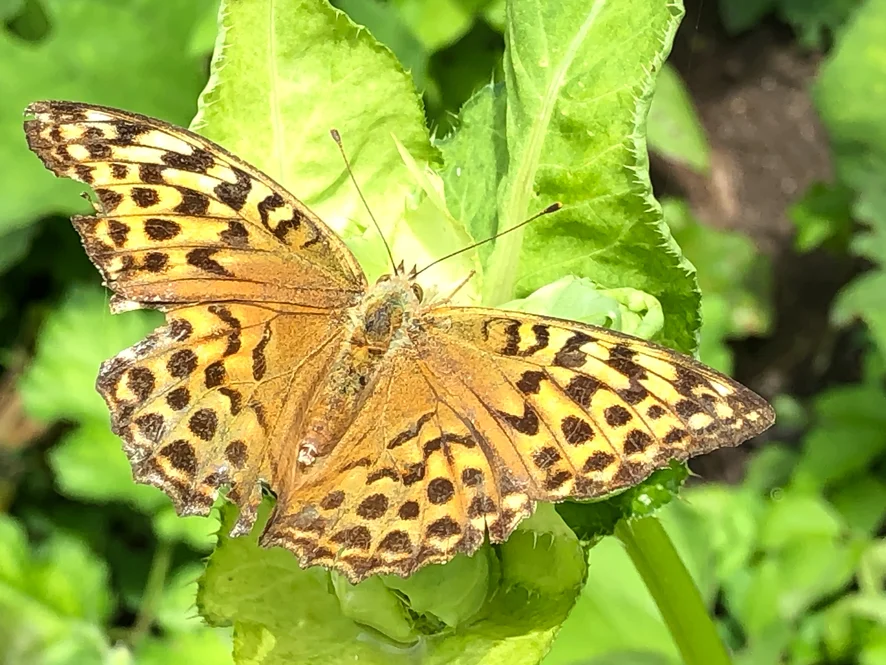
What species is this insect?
Argynnis paphia
